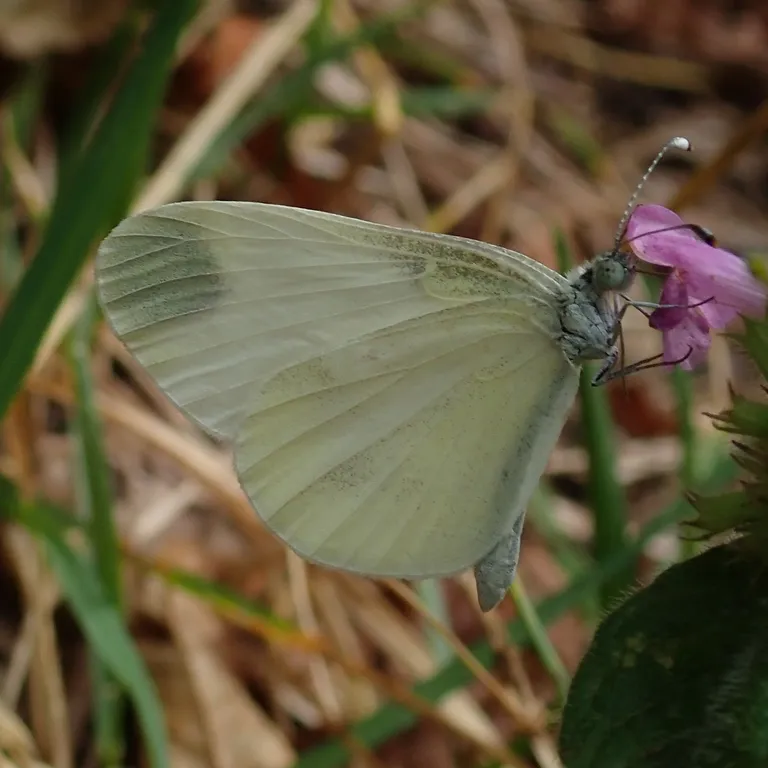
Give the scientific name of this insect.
Leptidea sinapis/juvernica
